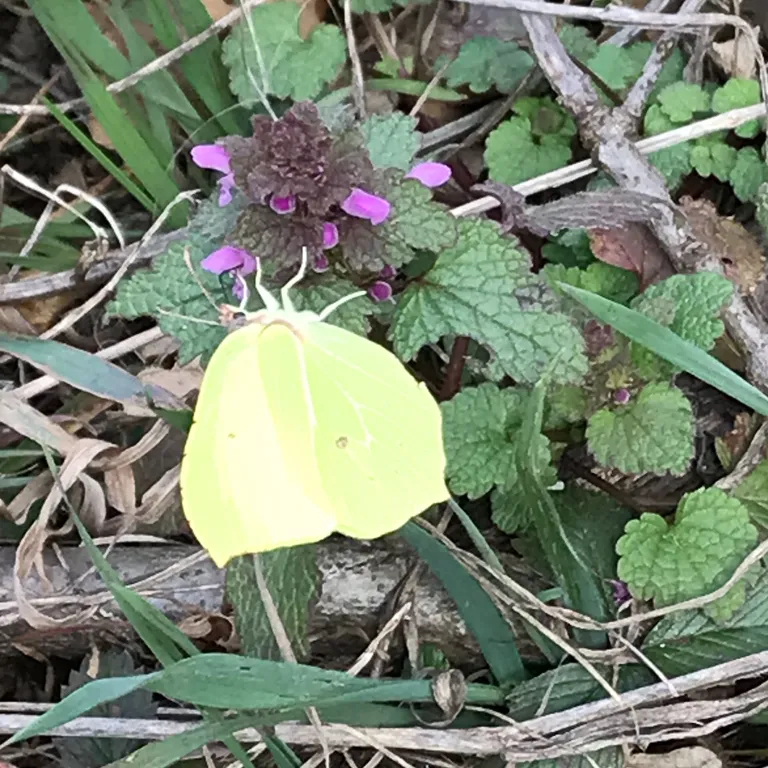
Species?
Gonepteryx rhamni
